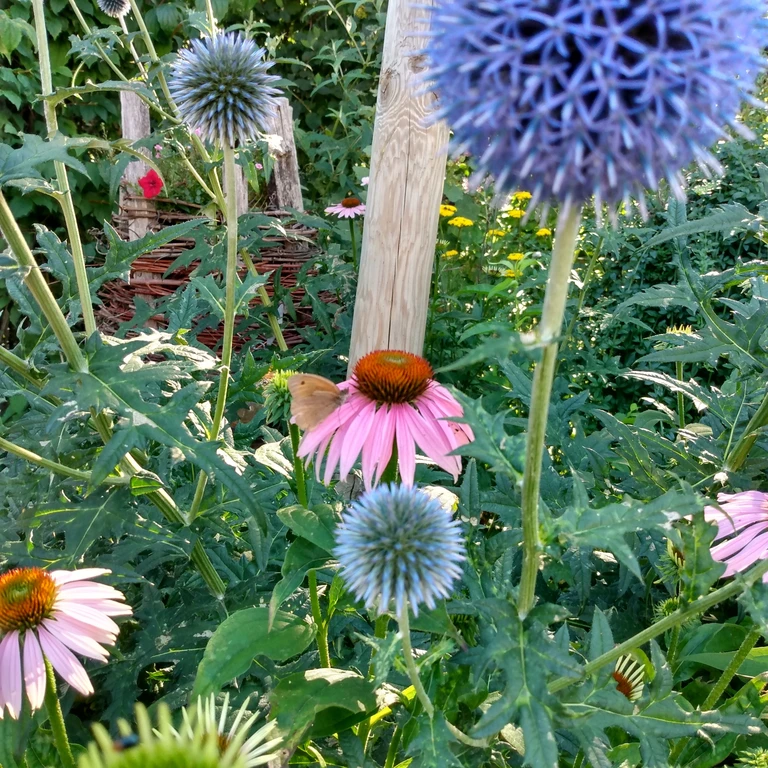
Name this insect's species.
Maniola jurtina
